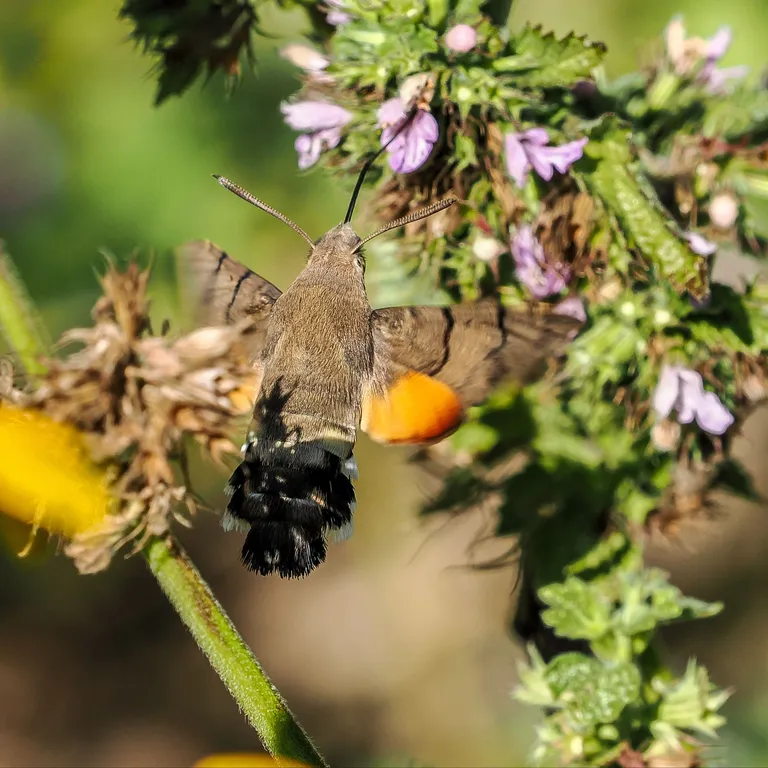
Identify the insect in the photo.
Macroglossum stellatarum
